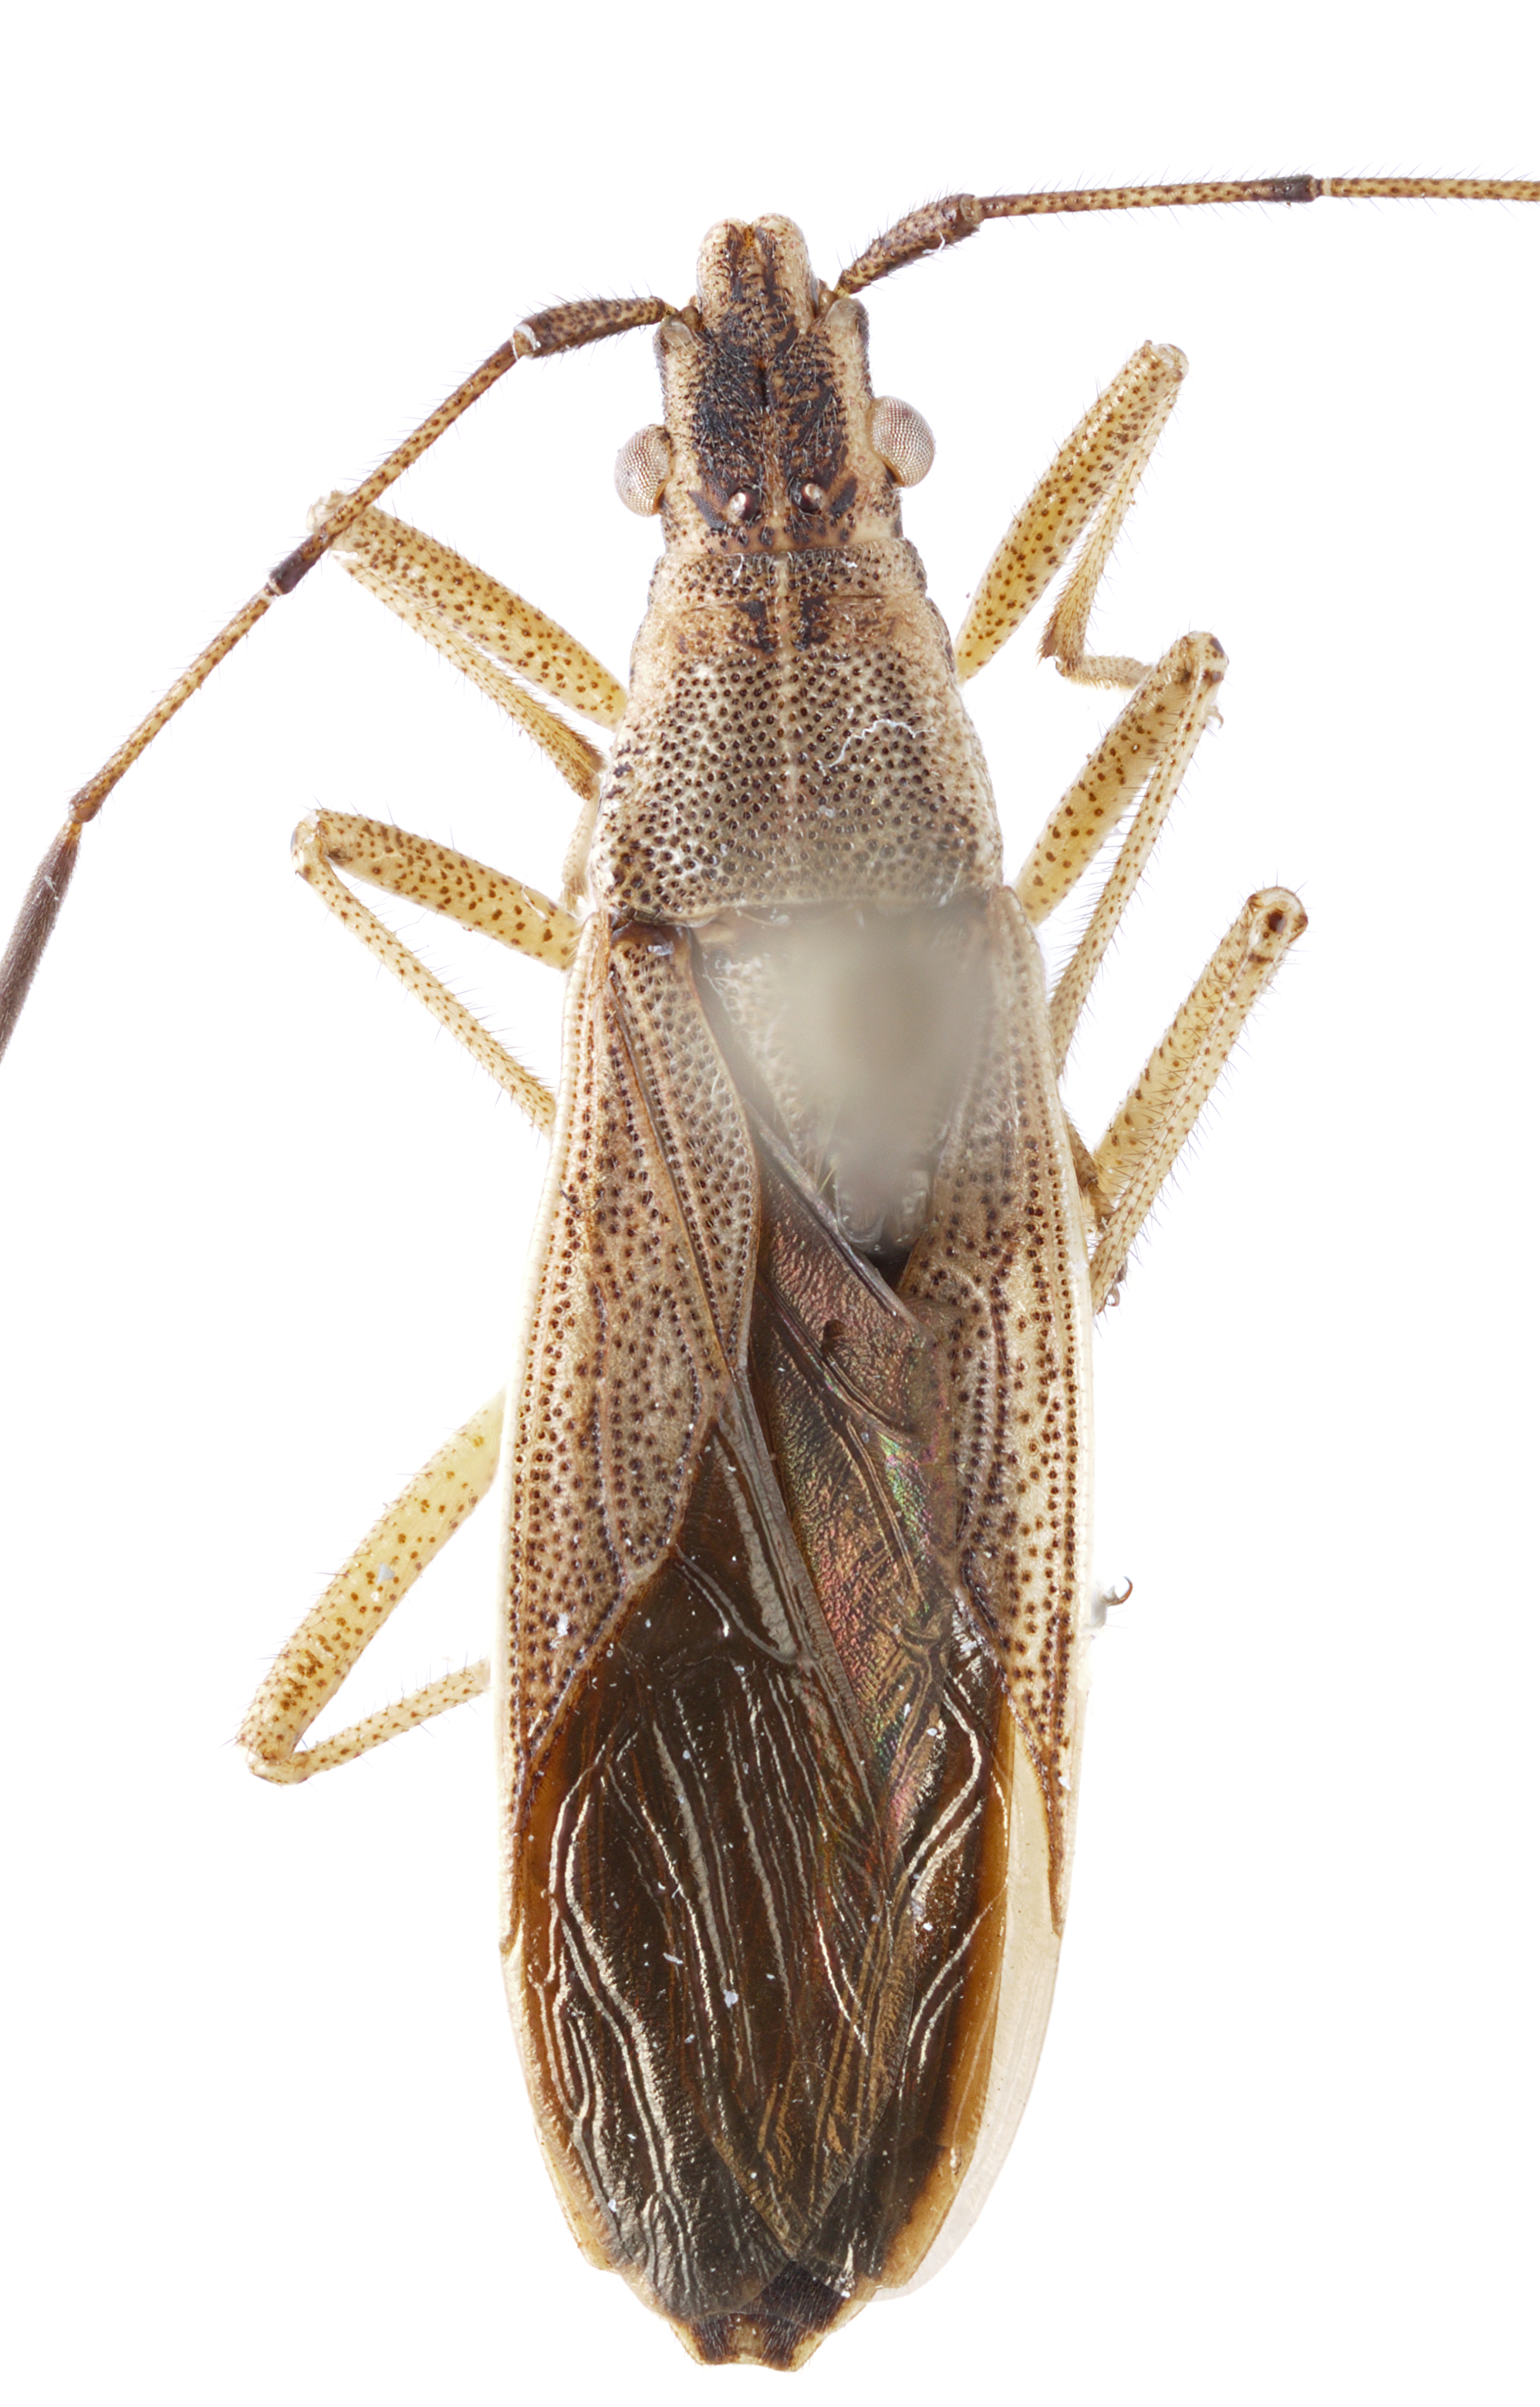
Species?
Darmistus subvittatus
